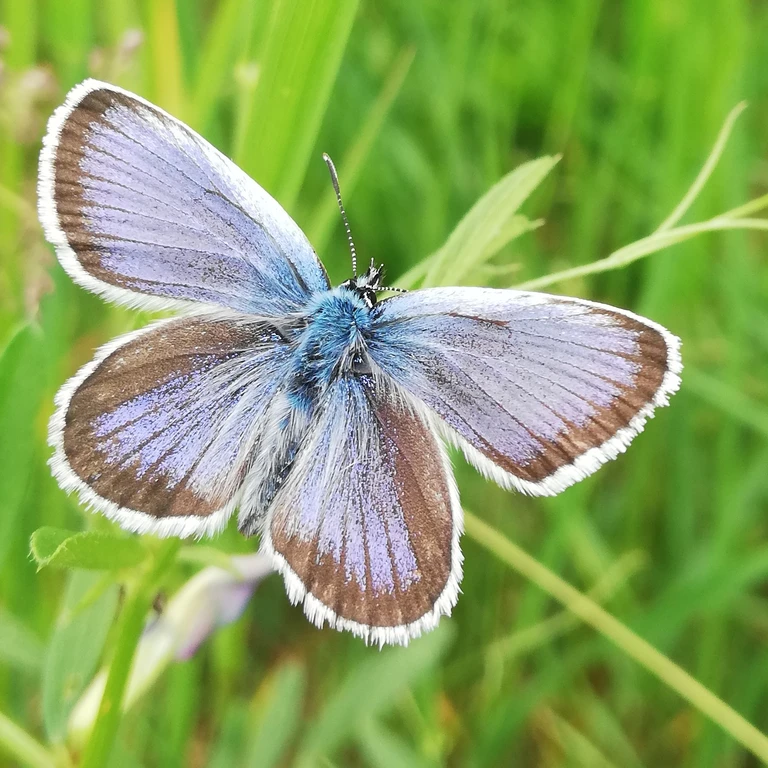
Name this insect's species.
Plebejus argus
